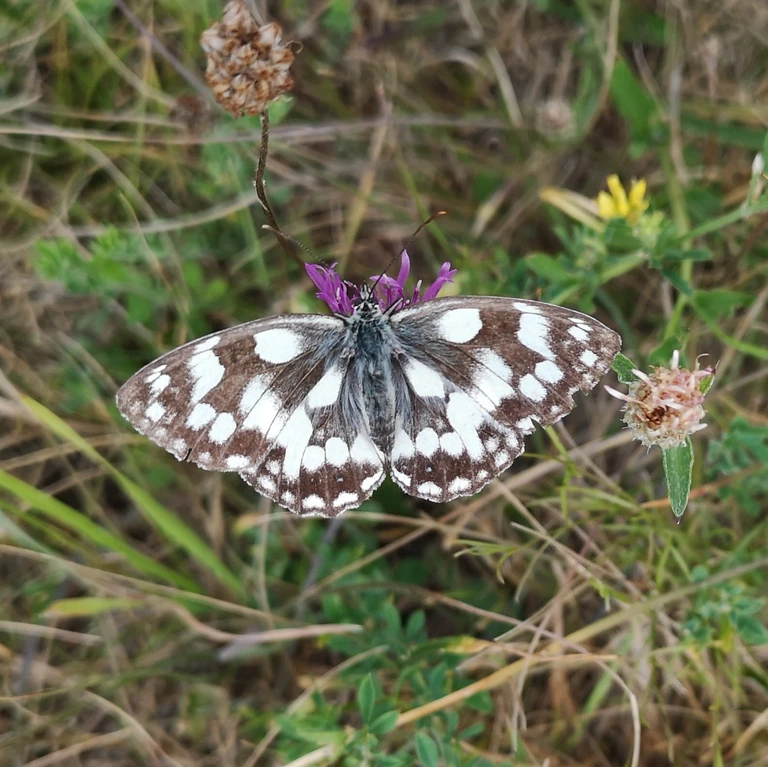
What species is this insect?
Melanargia galathea
